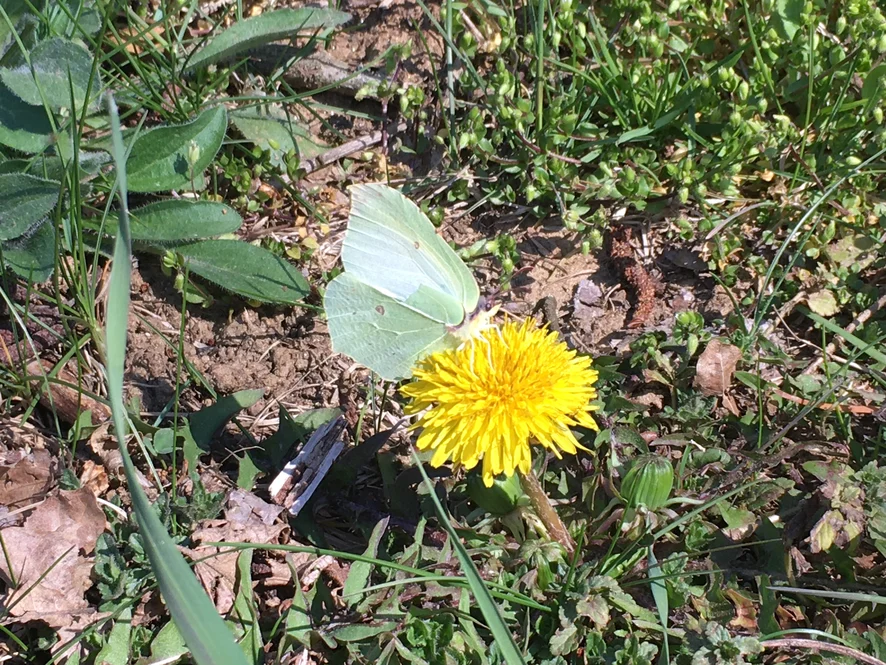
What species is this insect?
Gonepteryx rhamni
